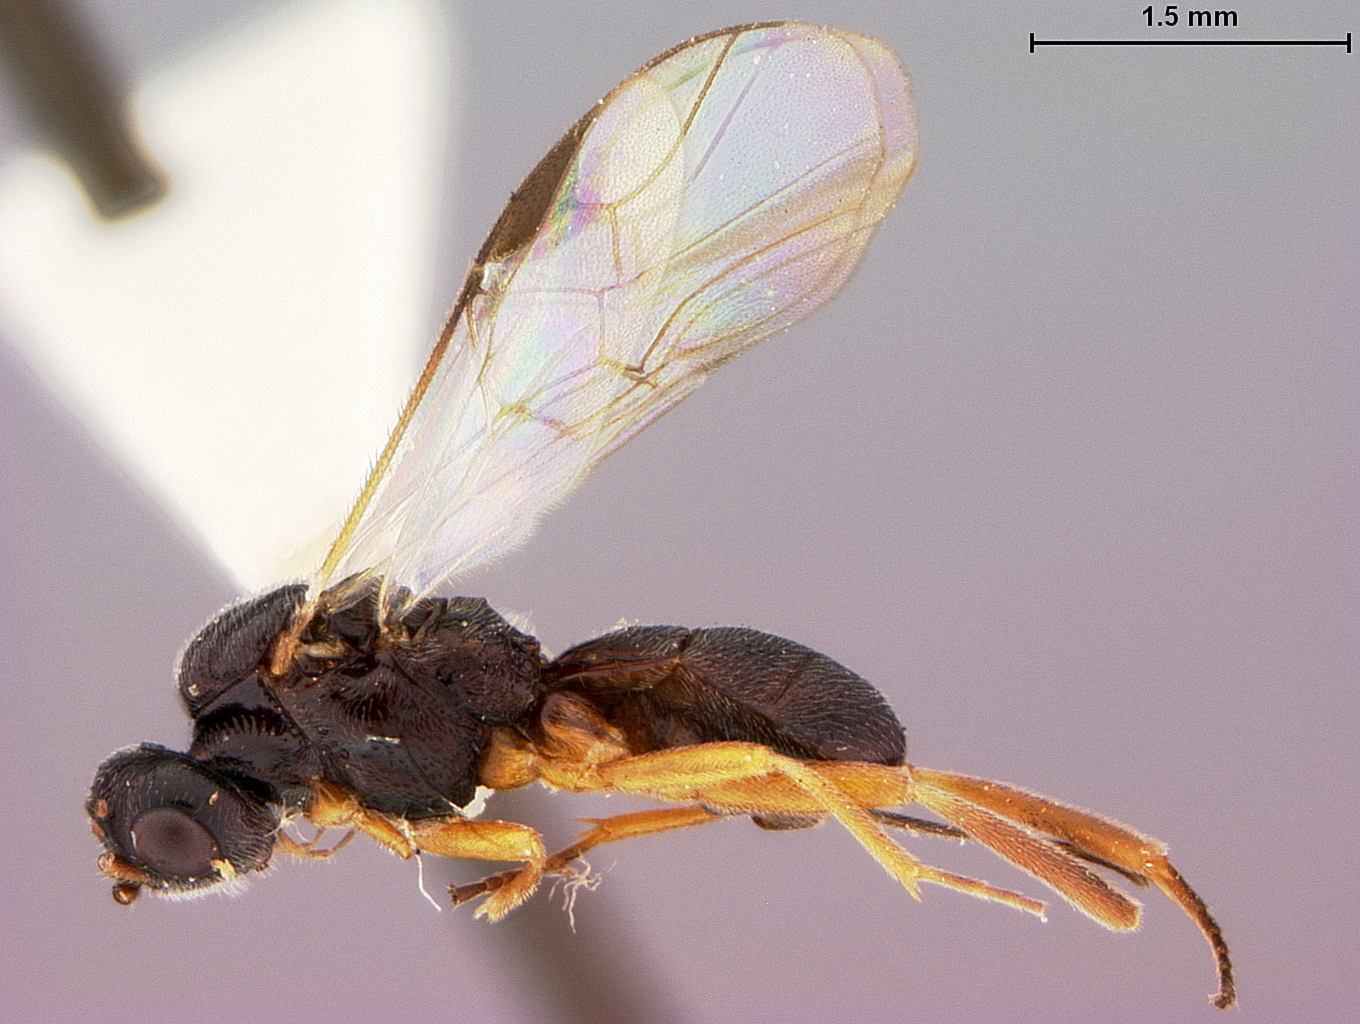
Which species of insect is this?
Aliolus tridentatus
